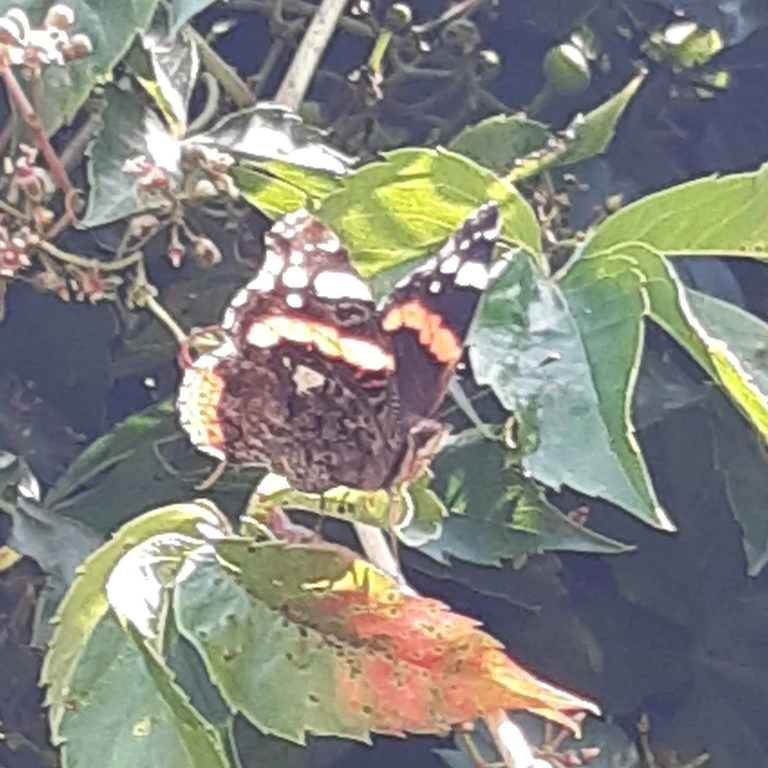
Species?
Vanessa atalanta
